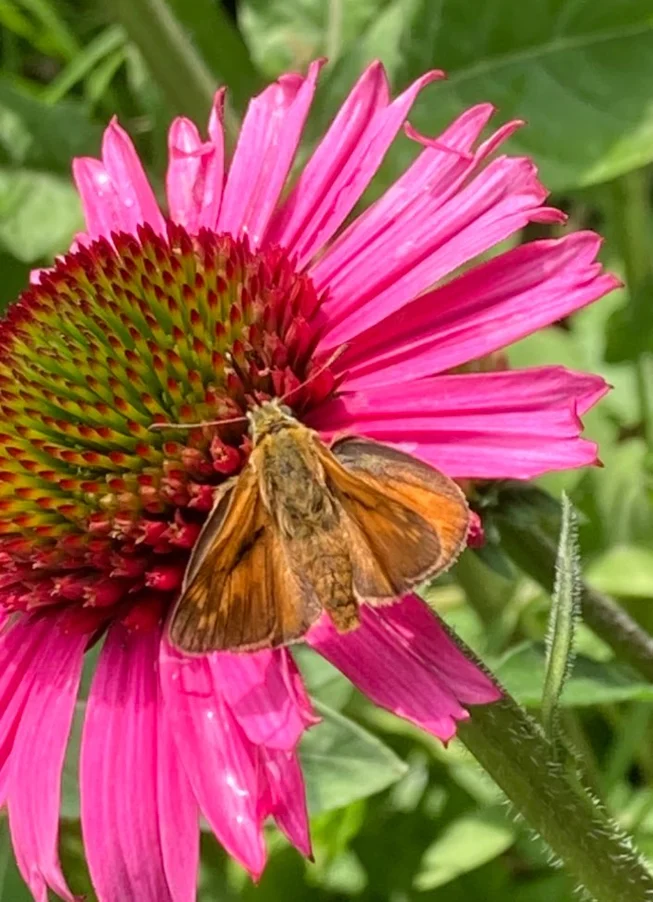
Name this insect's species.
Ochlodes sylvanus (also Ochlodes venata)
